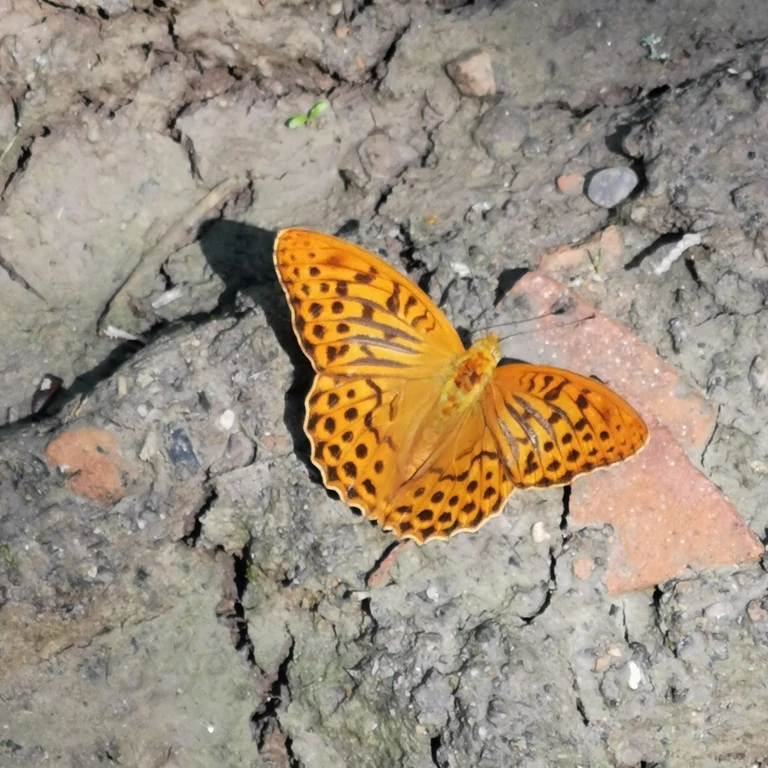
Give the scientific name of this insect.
Argynnis paphia
